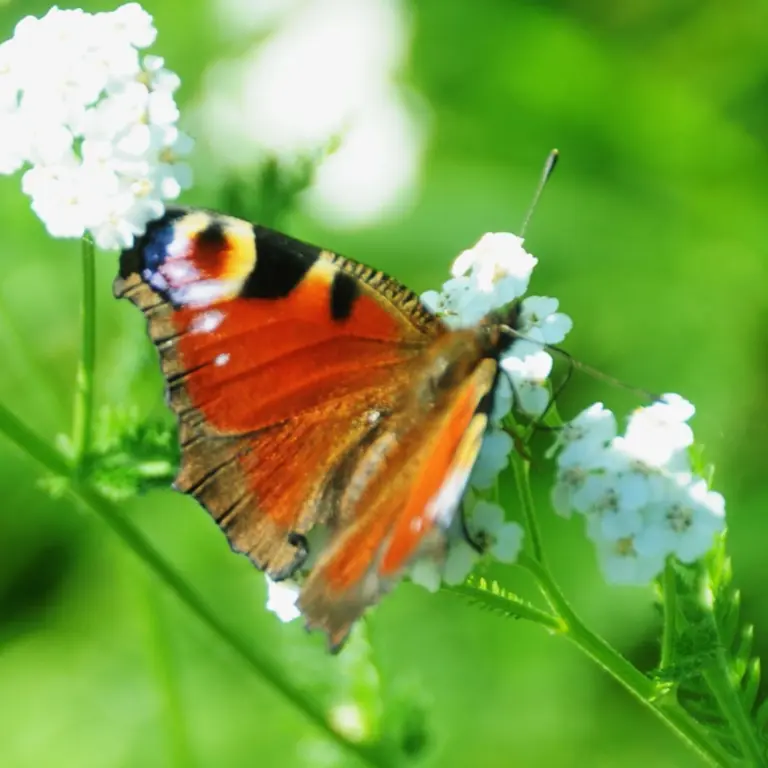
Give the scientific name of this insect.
Aglais io
